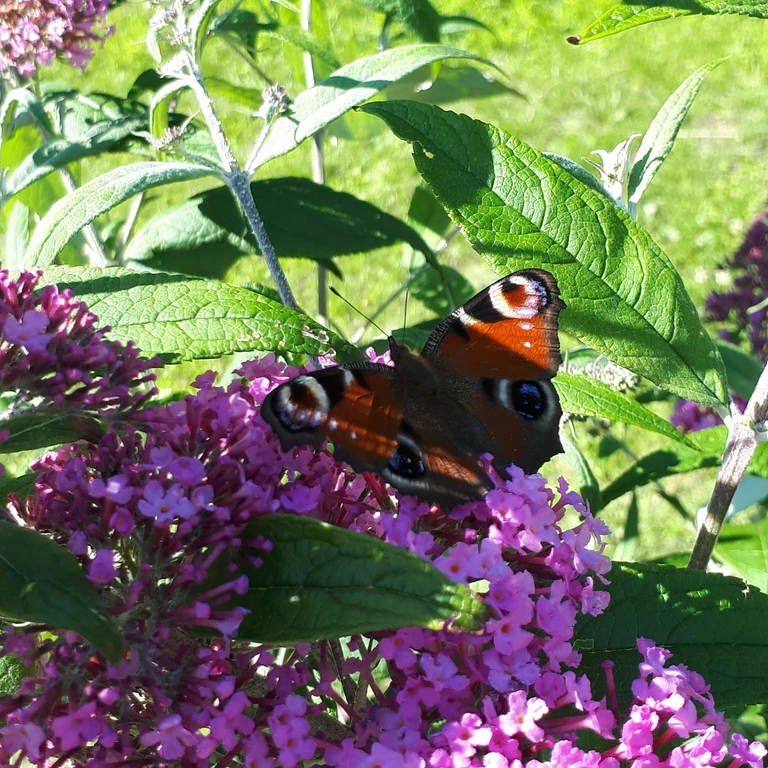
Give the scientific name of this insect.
Aglais io
